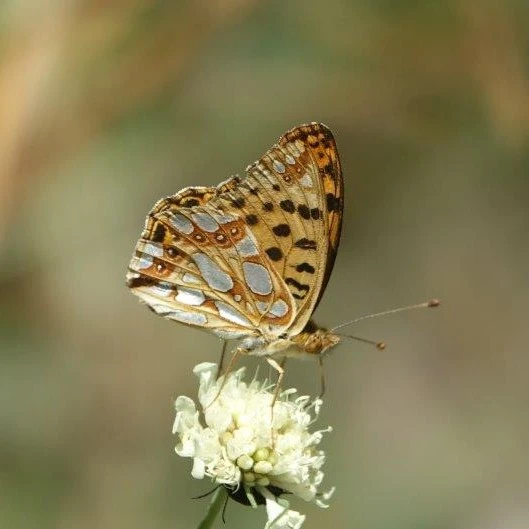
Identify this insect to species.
Issoria lathonia
